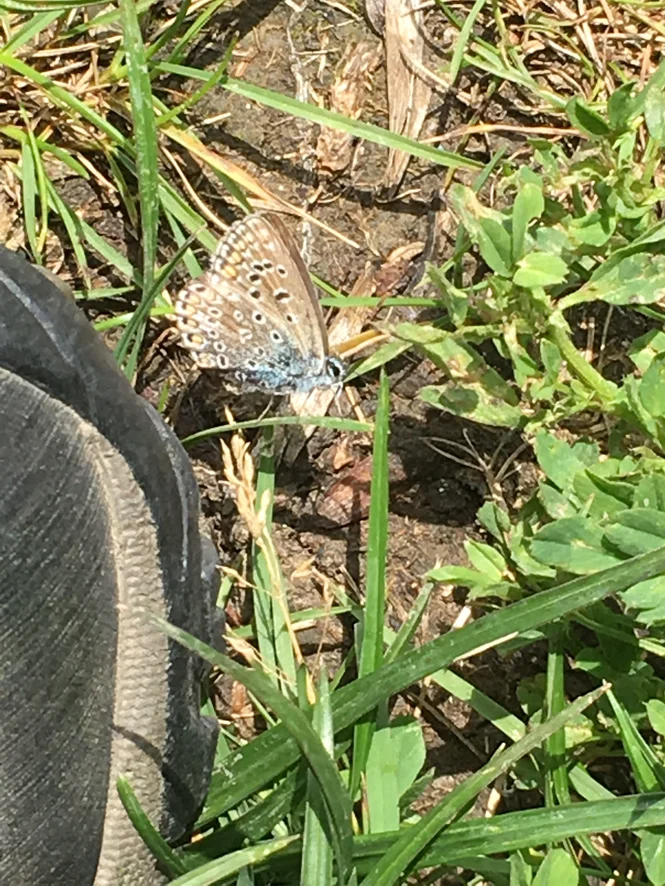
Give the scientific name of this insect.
Polyommatus icarus
